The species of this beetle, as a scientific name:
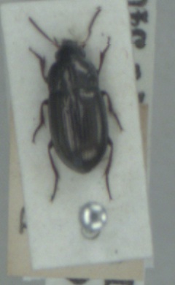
Amara tibialis
